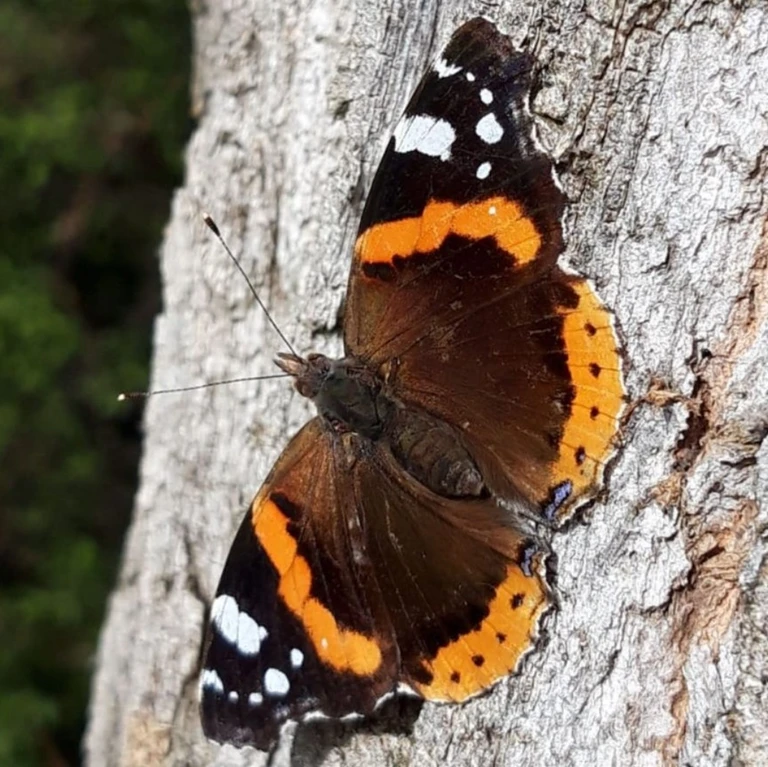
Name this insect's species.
Vanessa atalanta
